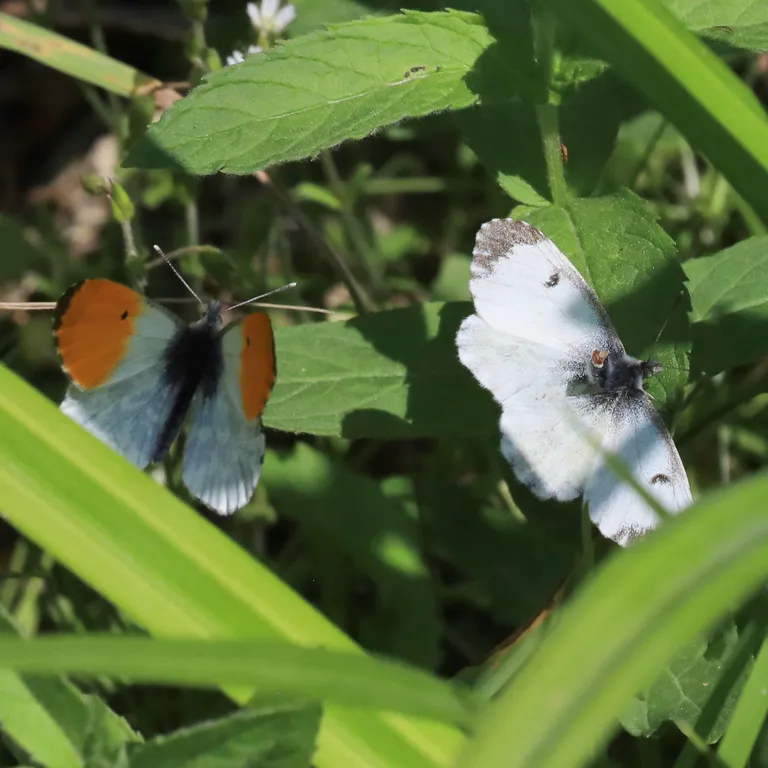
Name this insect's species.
Anthocharis cardamines
